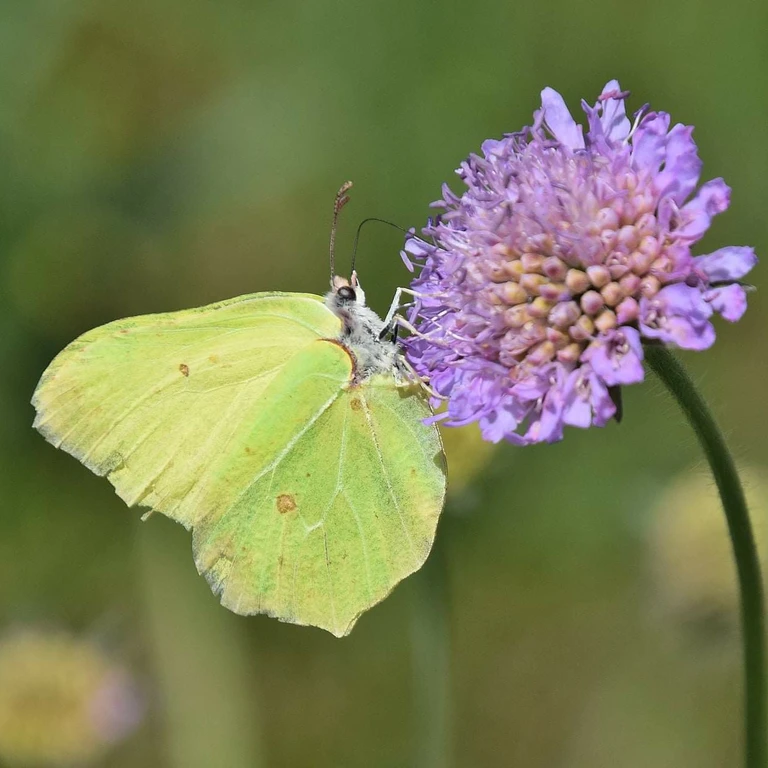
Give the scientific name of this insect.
Gonepteryx rhamni
